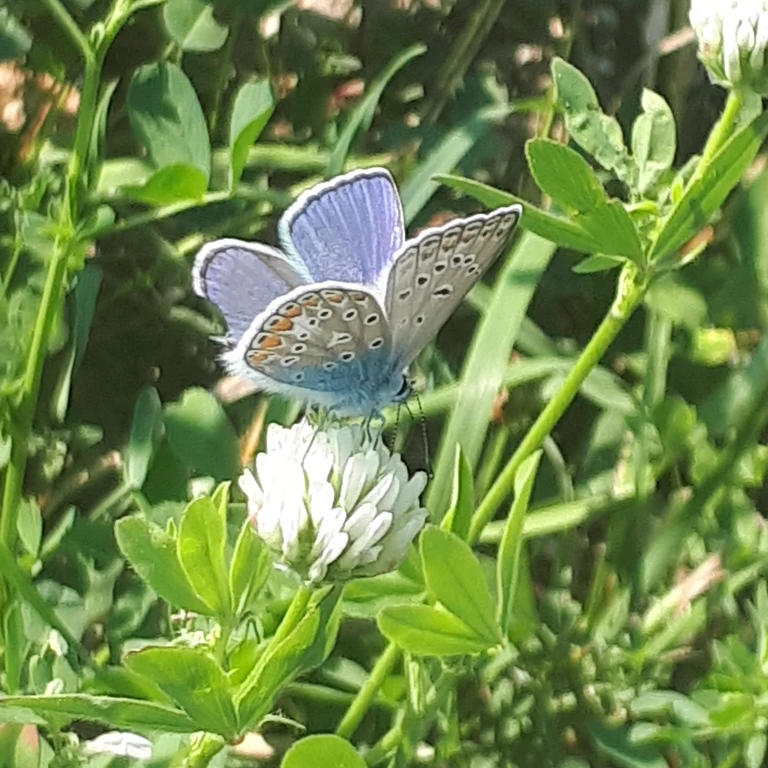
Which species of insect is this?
Polyommatus icarus
